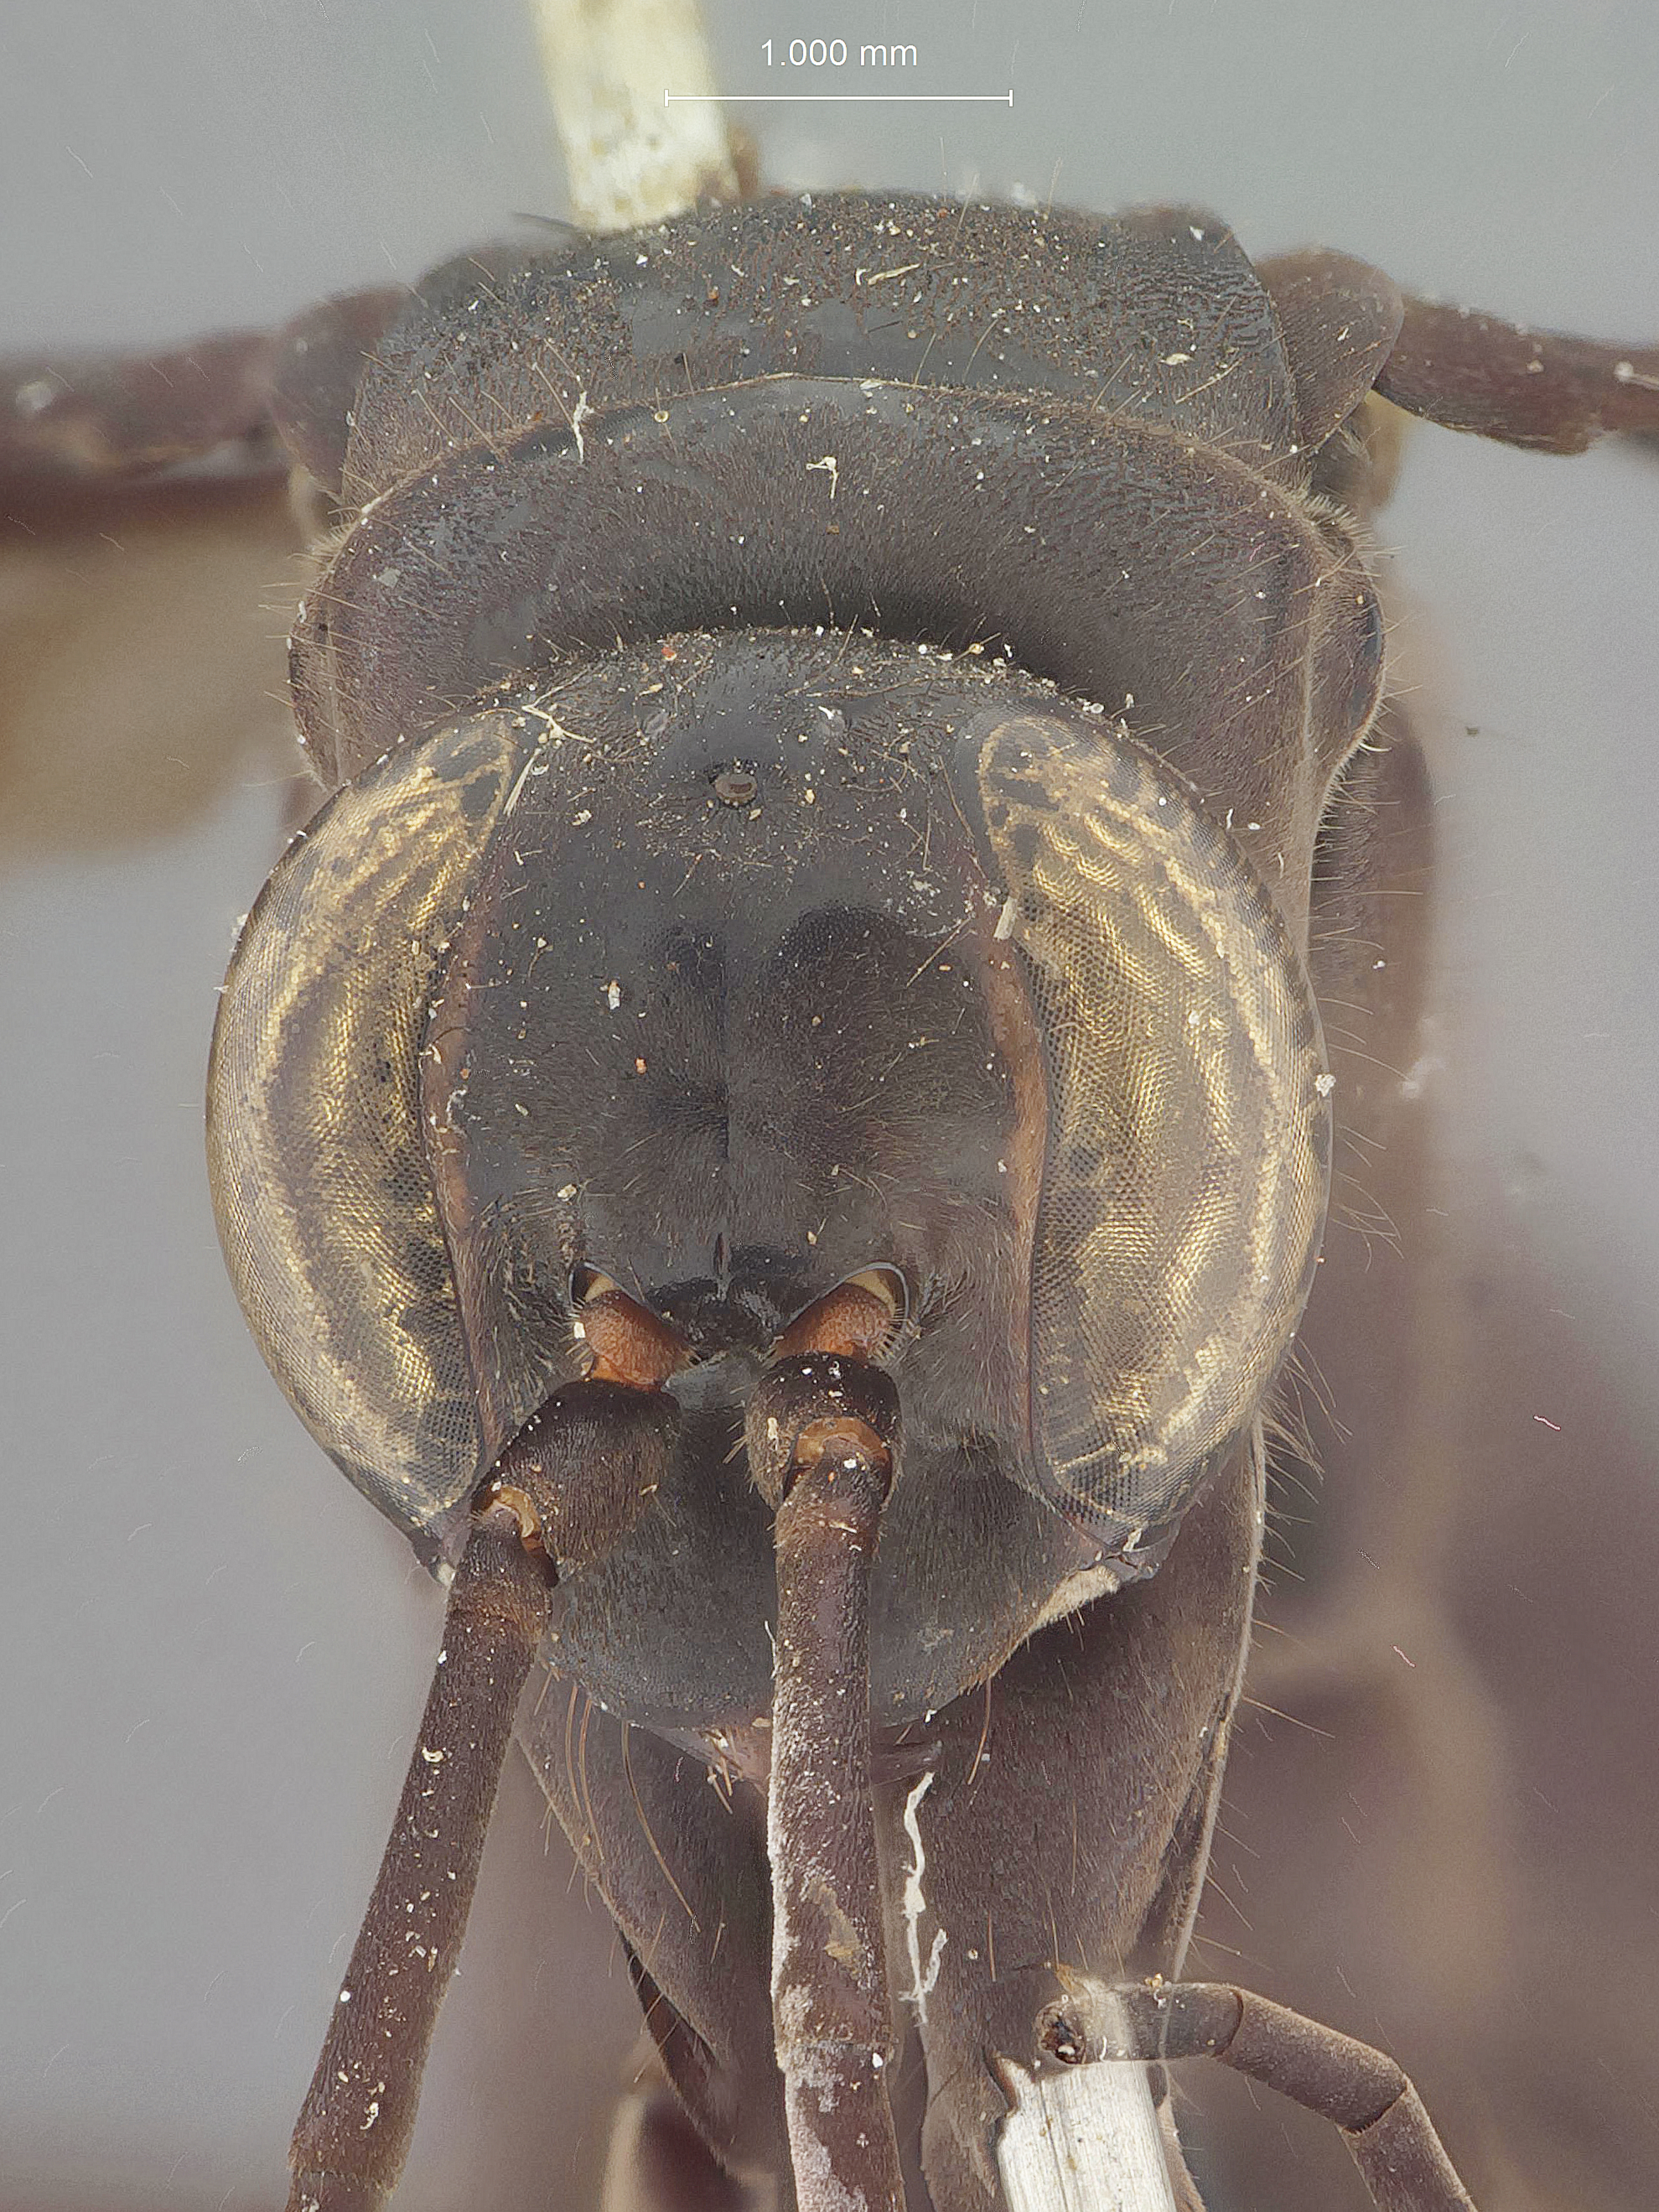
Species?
Tachypompilus bakeri
